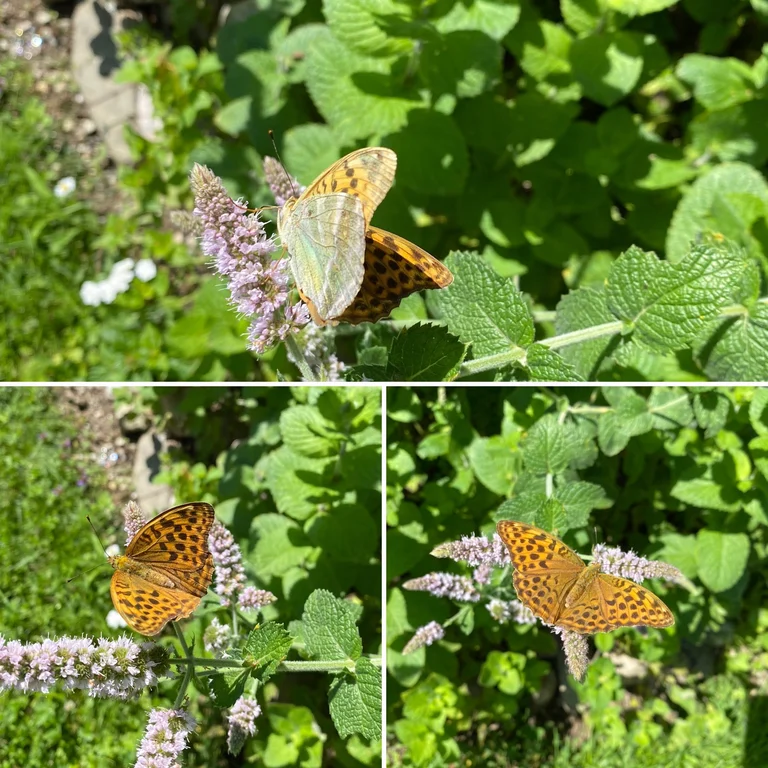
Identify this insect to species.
Argynnis paphia
